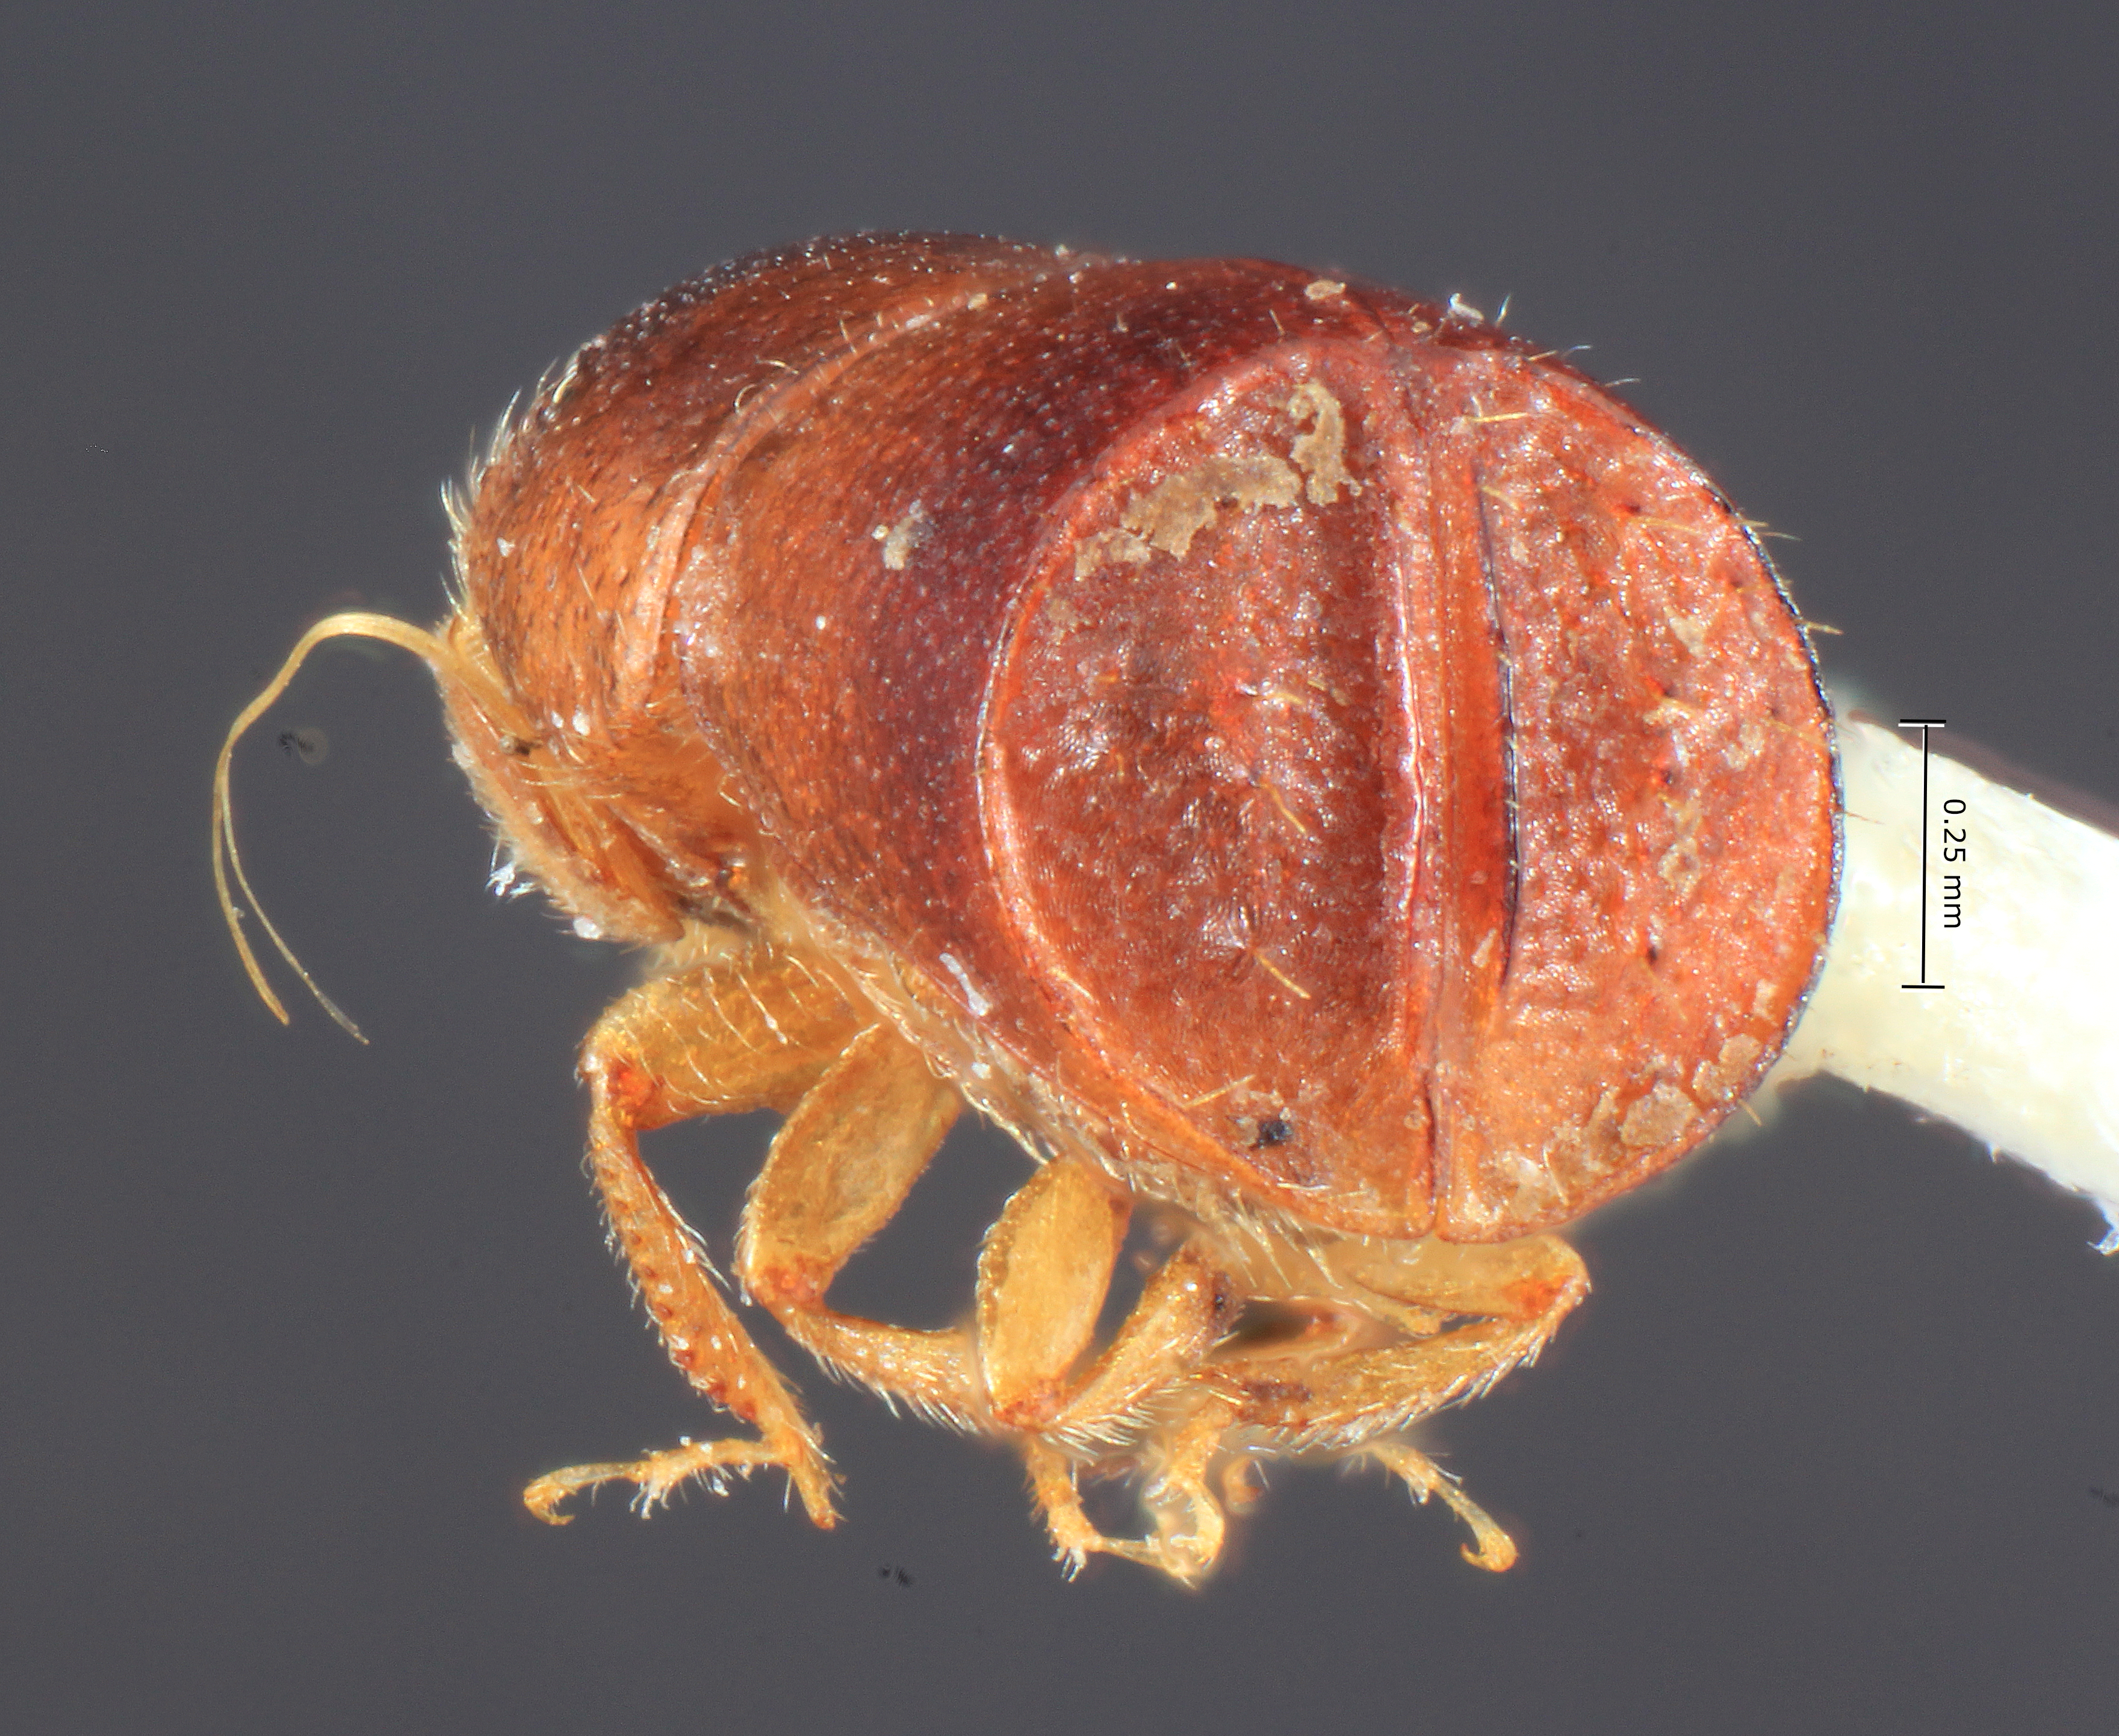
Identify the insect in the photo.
Corthylus compressicornis
